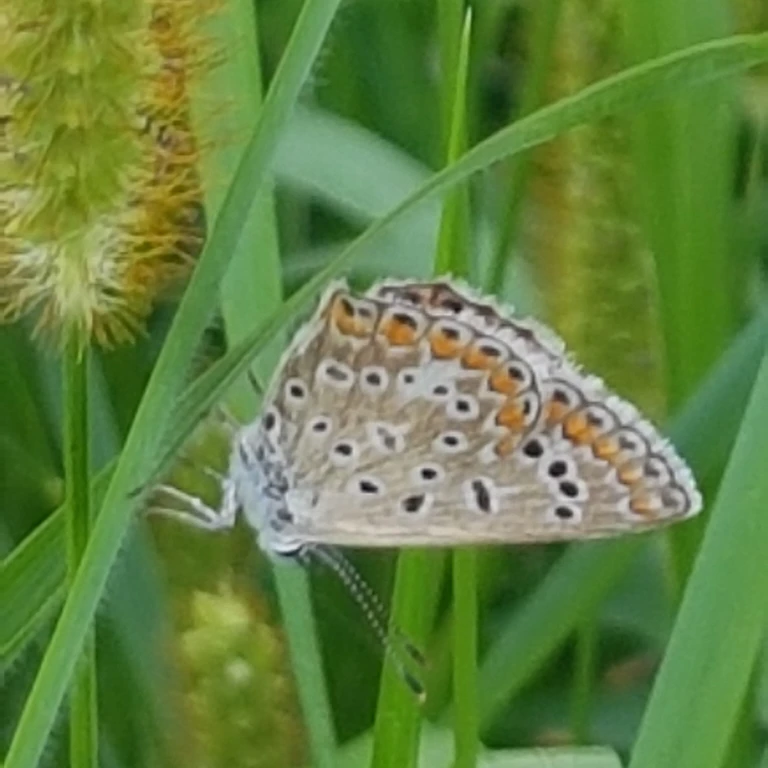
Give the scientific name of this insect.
Polyommatus icarus
